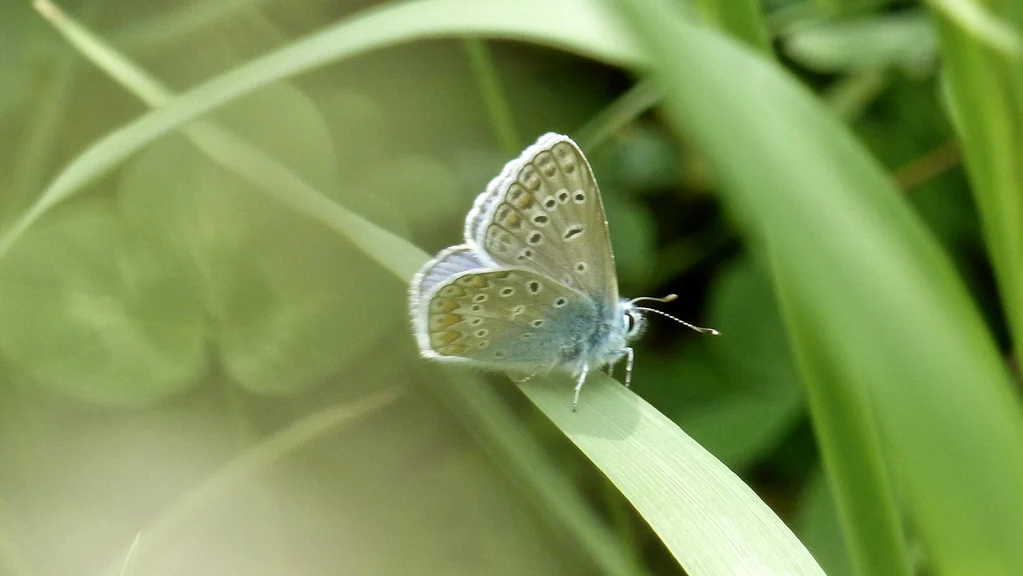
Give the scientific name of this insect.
Polyommatus icarus
